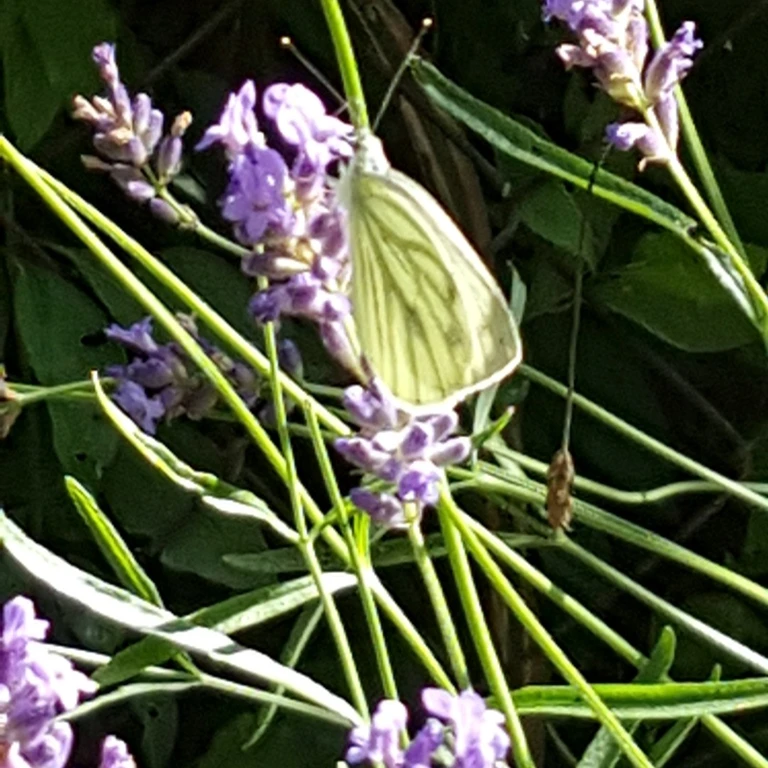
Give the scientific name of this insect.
Pieris napi
